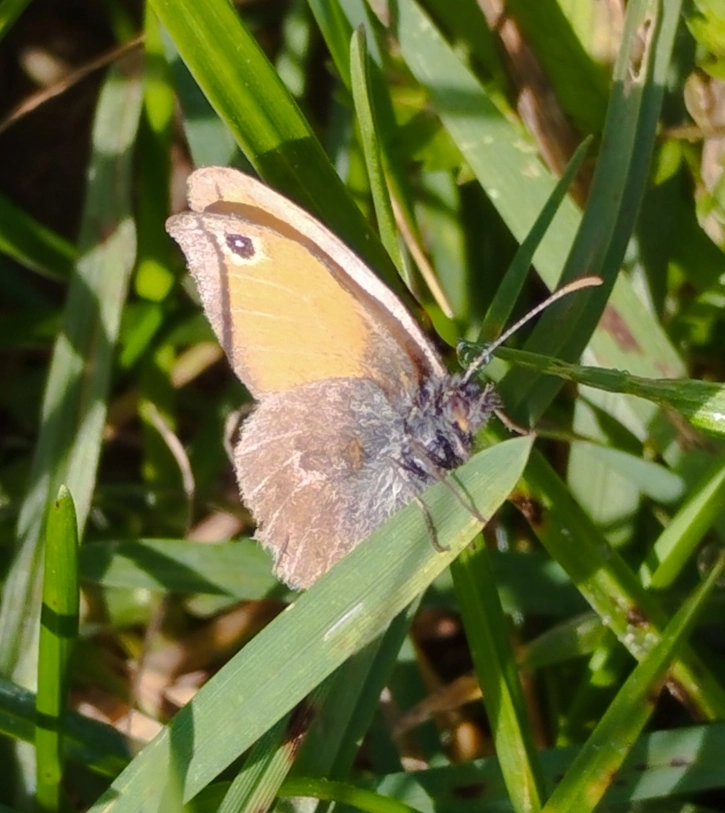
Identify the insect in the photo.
Coenonympha pamphilus
